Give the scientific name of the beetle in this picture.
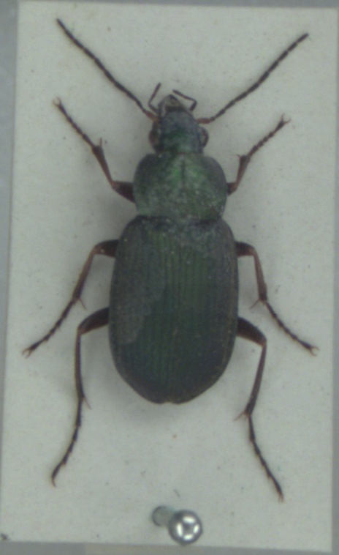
Chlaenius nigricornis
